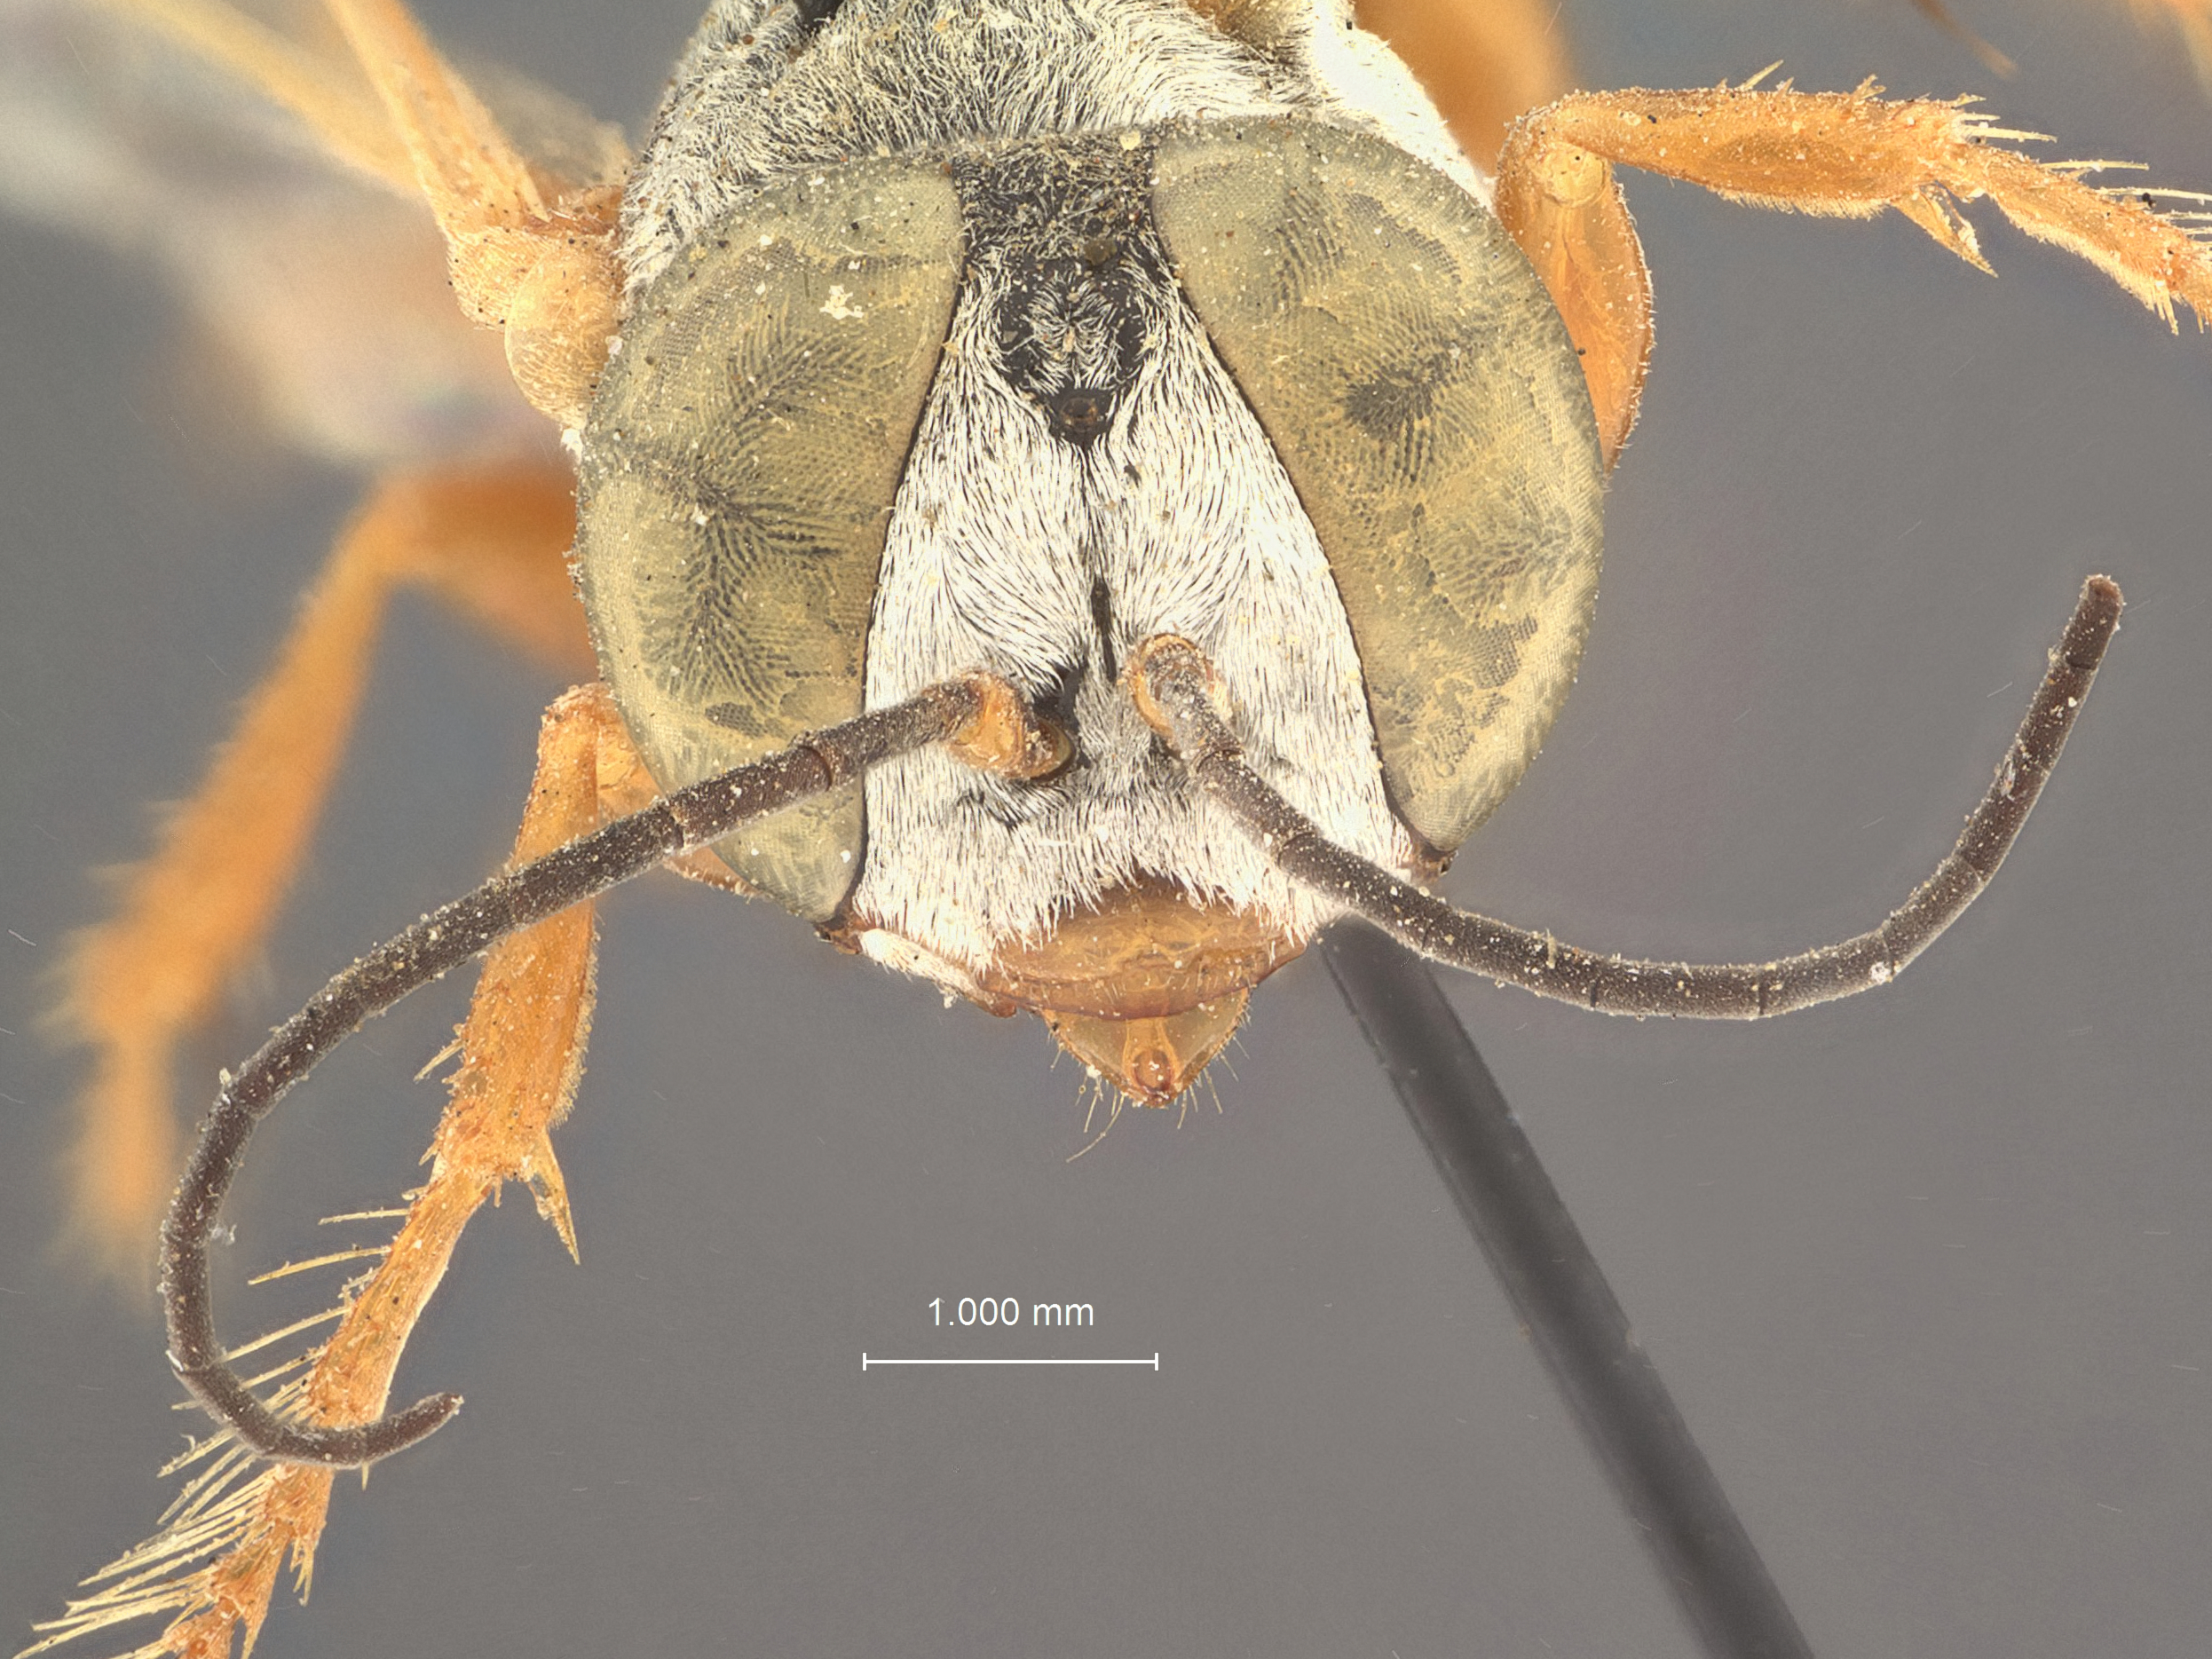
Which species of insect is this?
Tachysphex longipalpis
